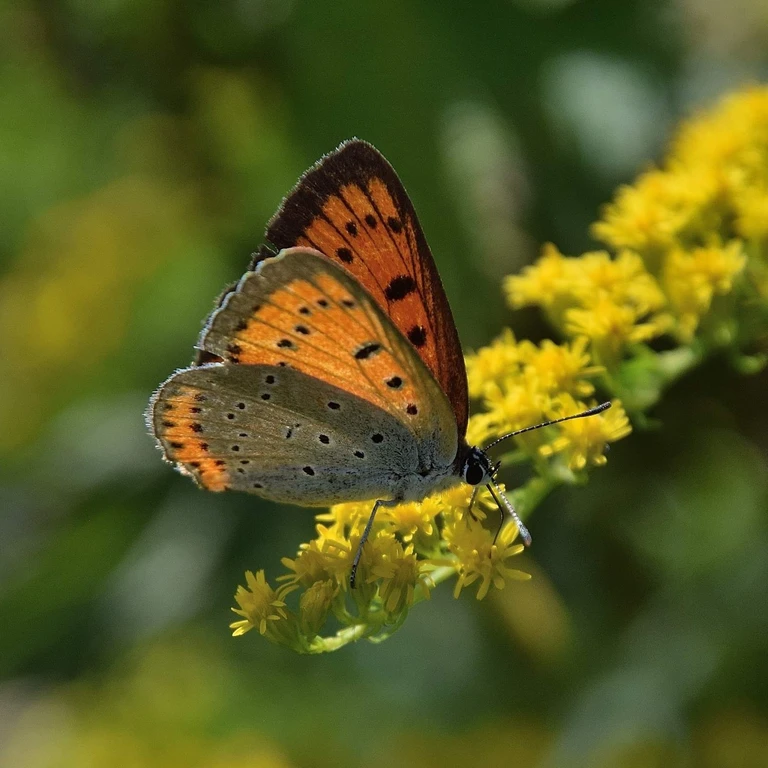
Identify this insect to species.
Lycaena dispar
